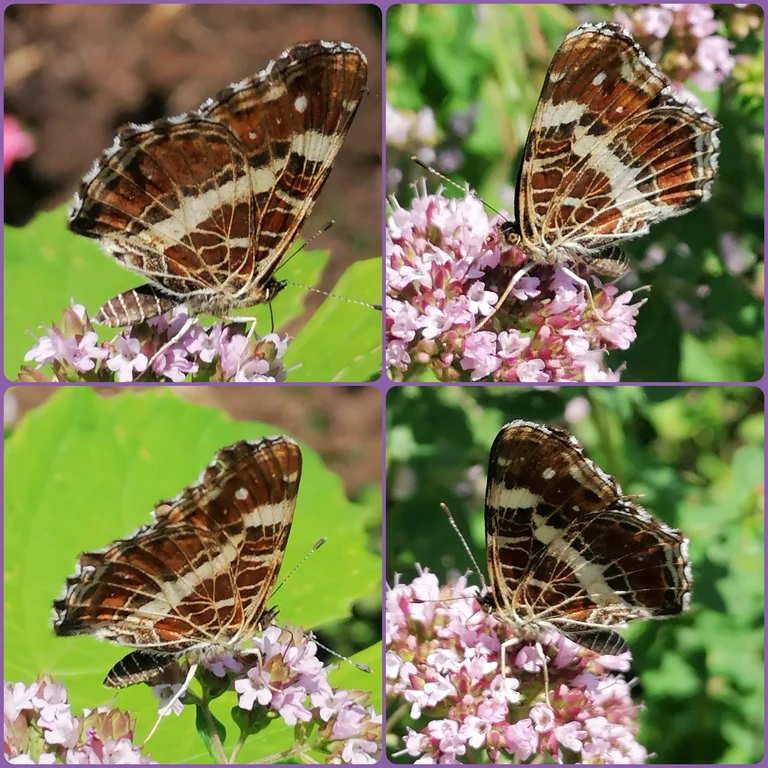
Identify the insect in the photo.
Araschnia levana
